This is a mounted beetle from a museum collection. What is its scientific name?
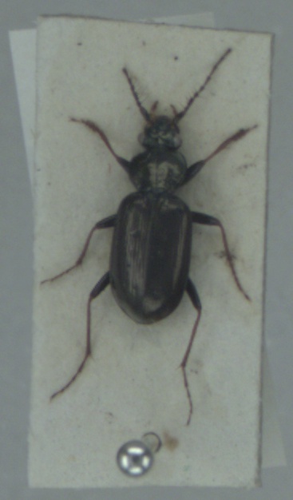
Loricera pilicornis
